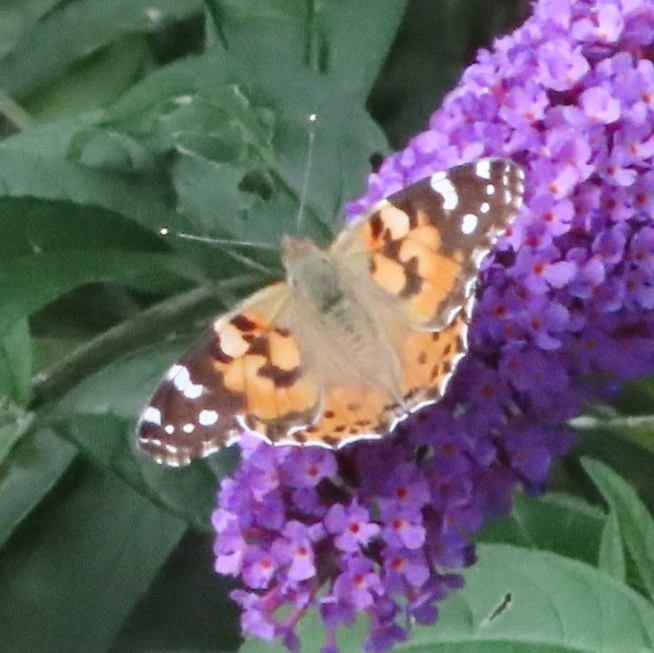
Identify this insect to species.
Vanessa cardui
